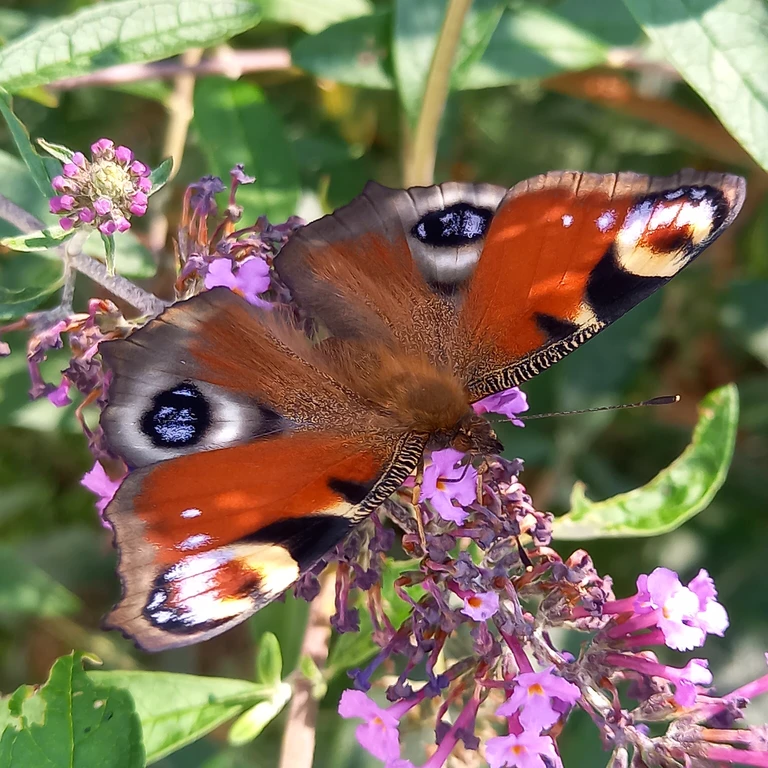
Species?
Aglais io
